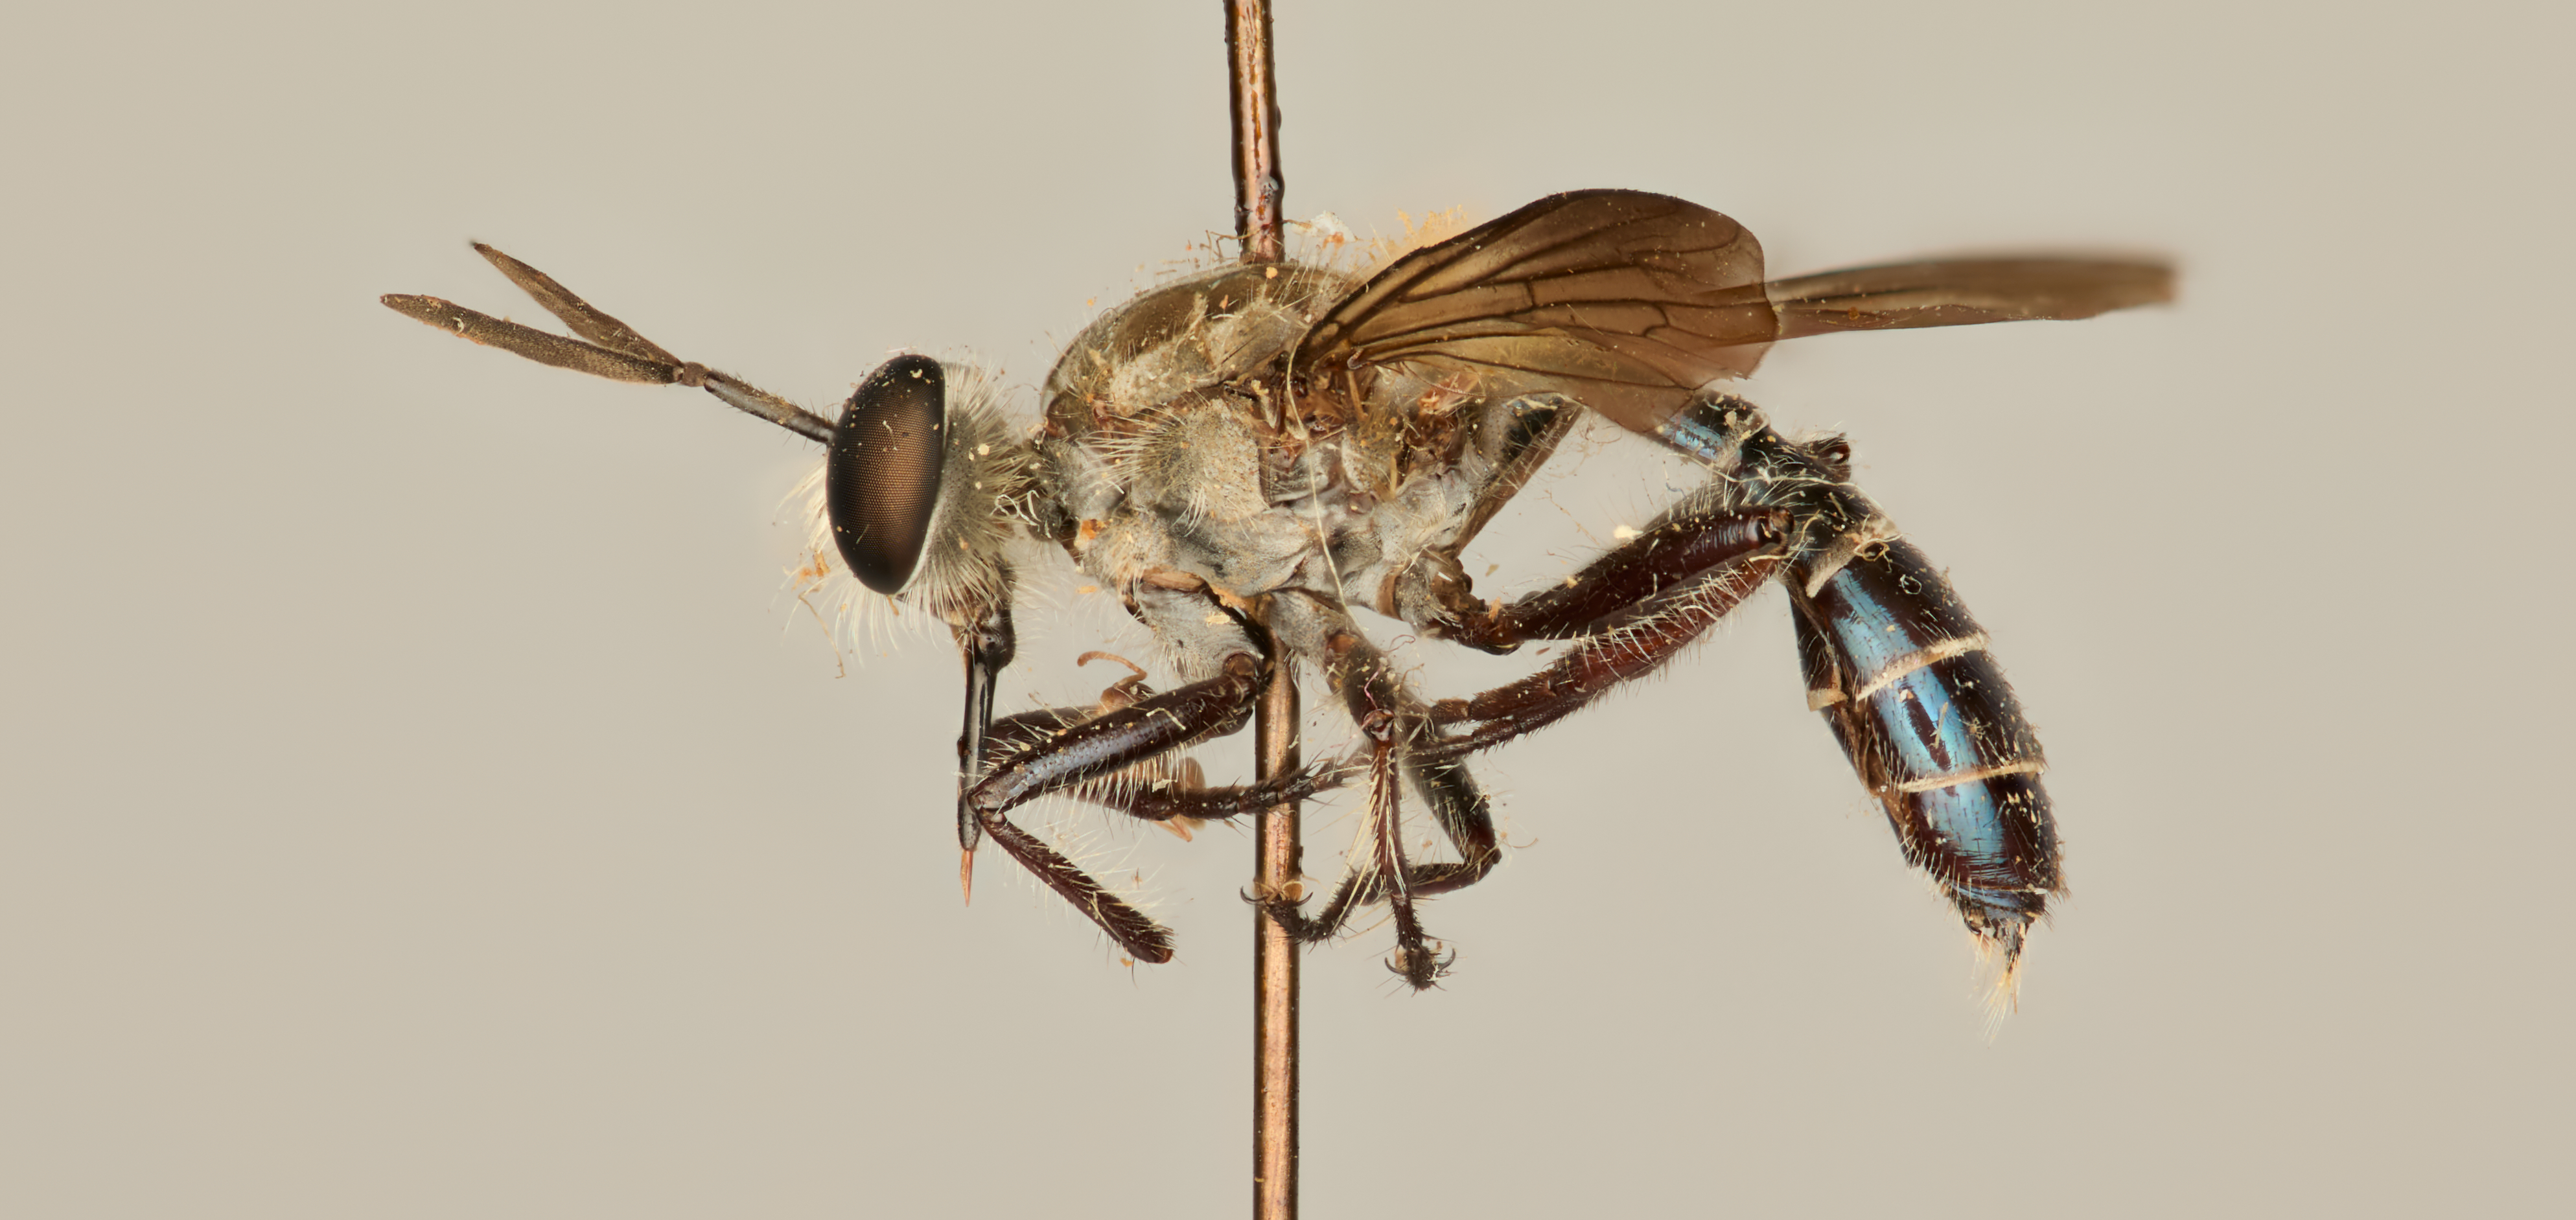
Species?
Rhopalogaster bella
